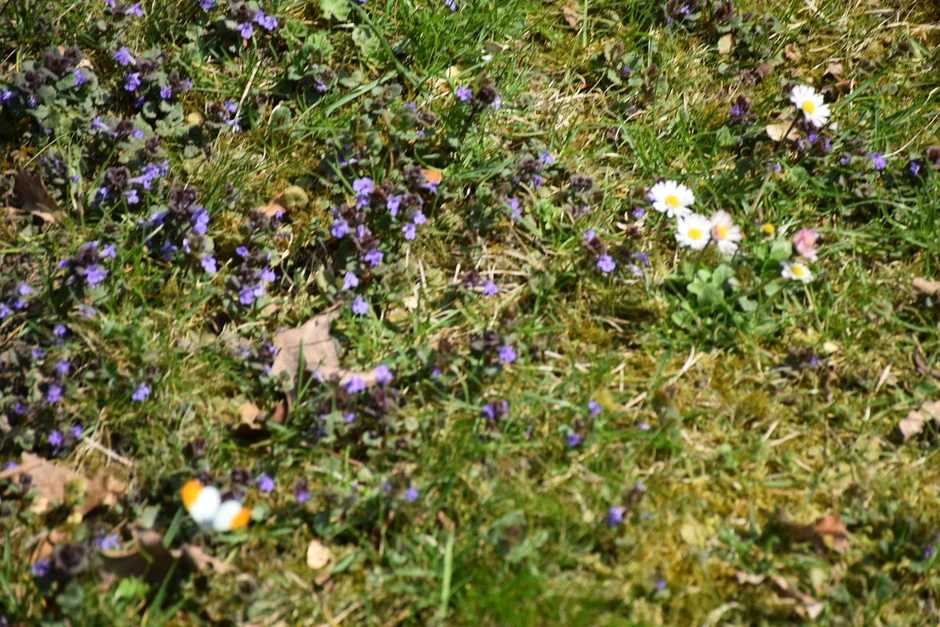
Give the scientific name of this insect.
Anthocharis cardamines
